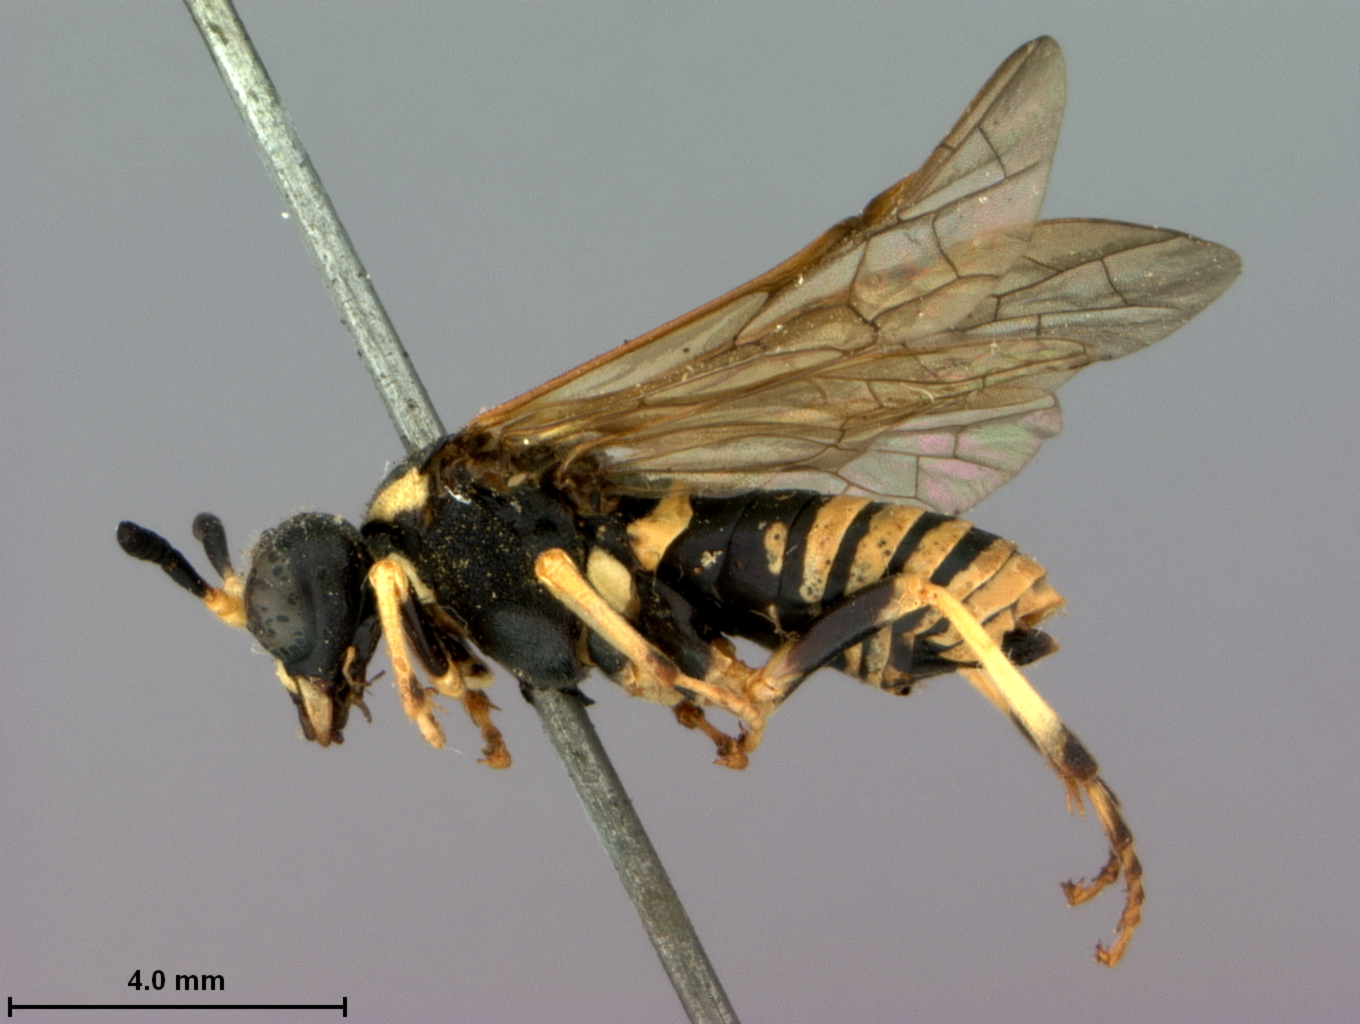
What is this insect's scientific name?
Zamacrophya nigrilabris
